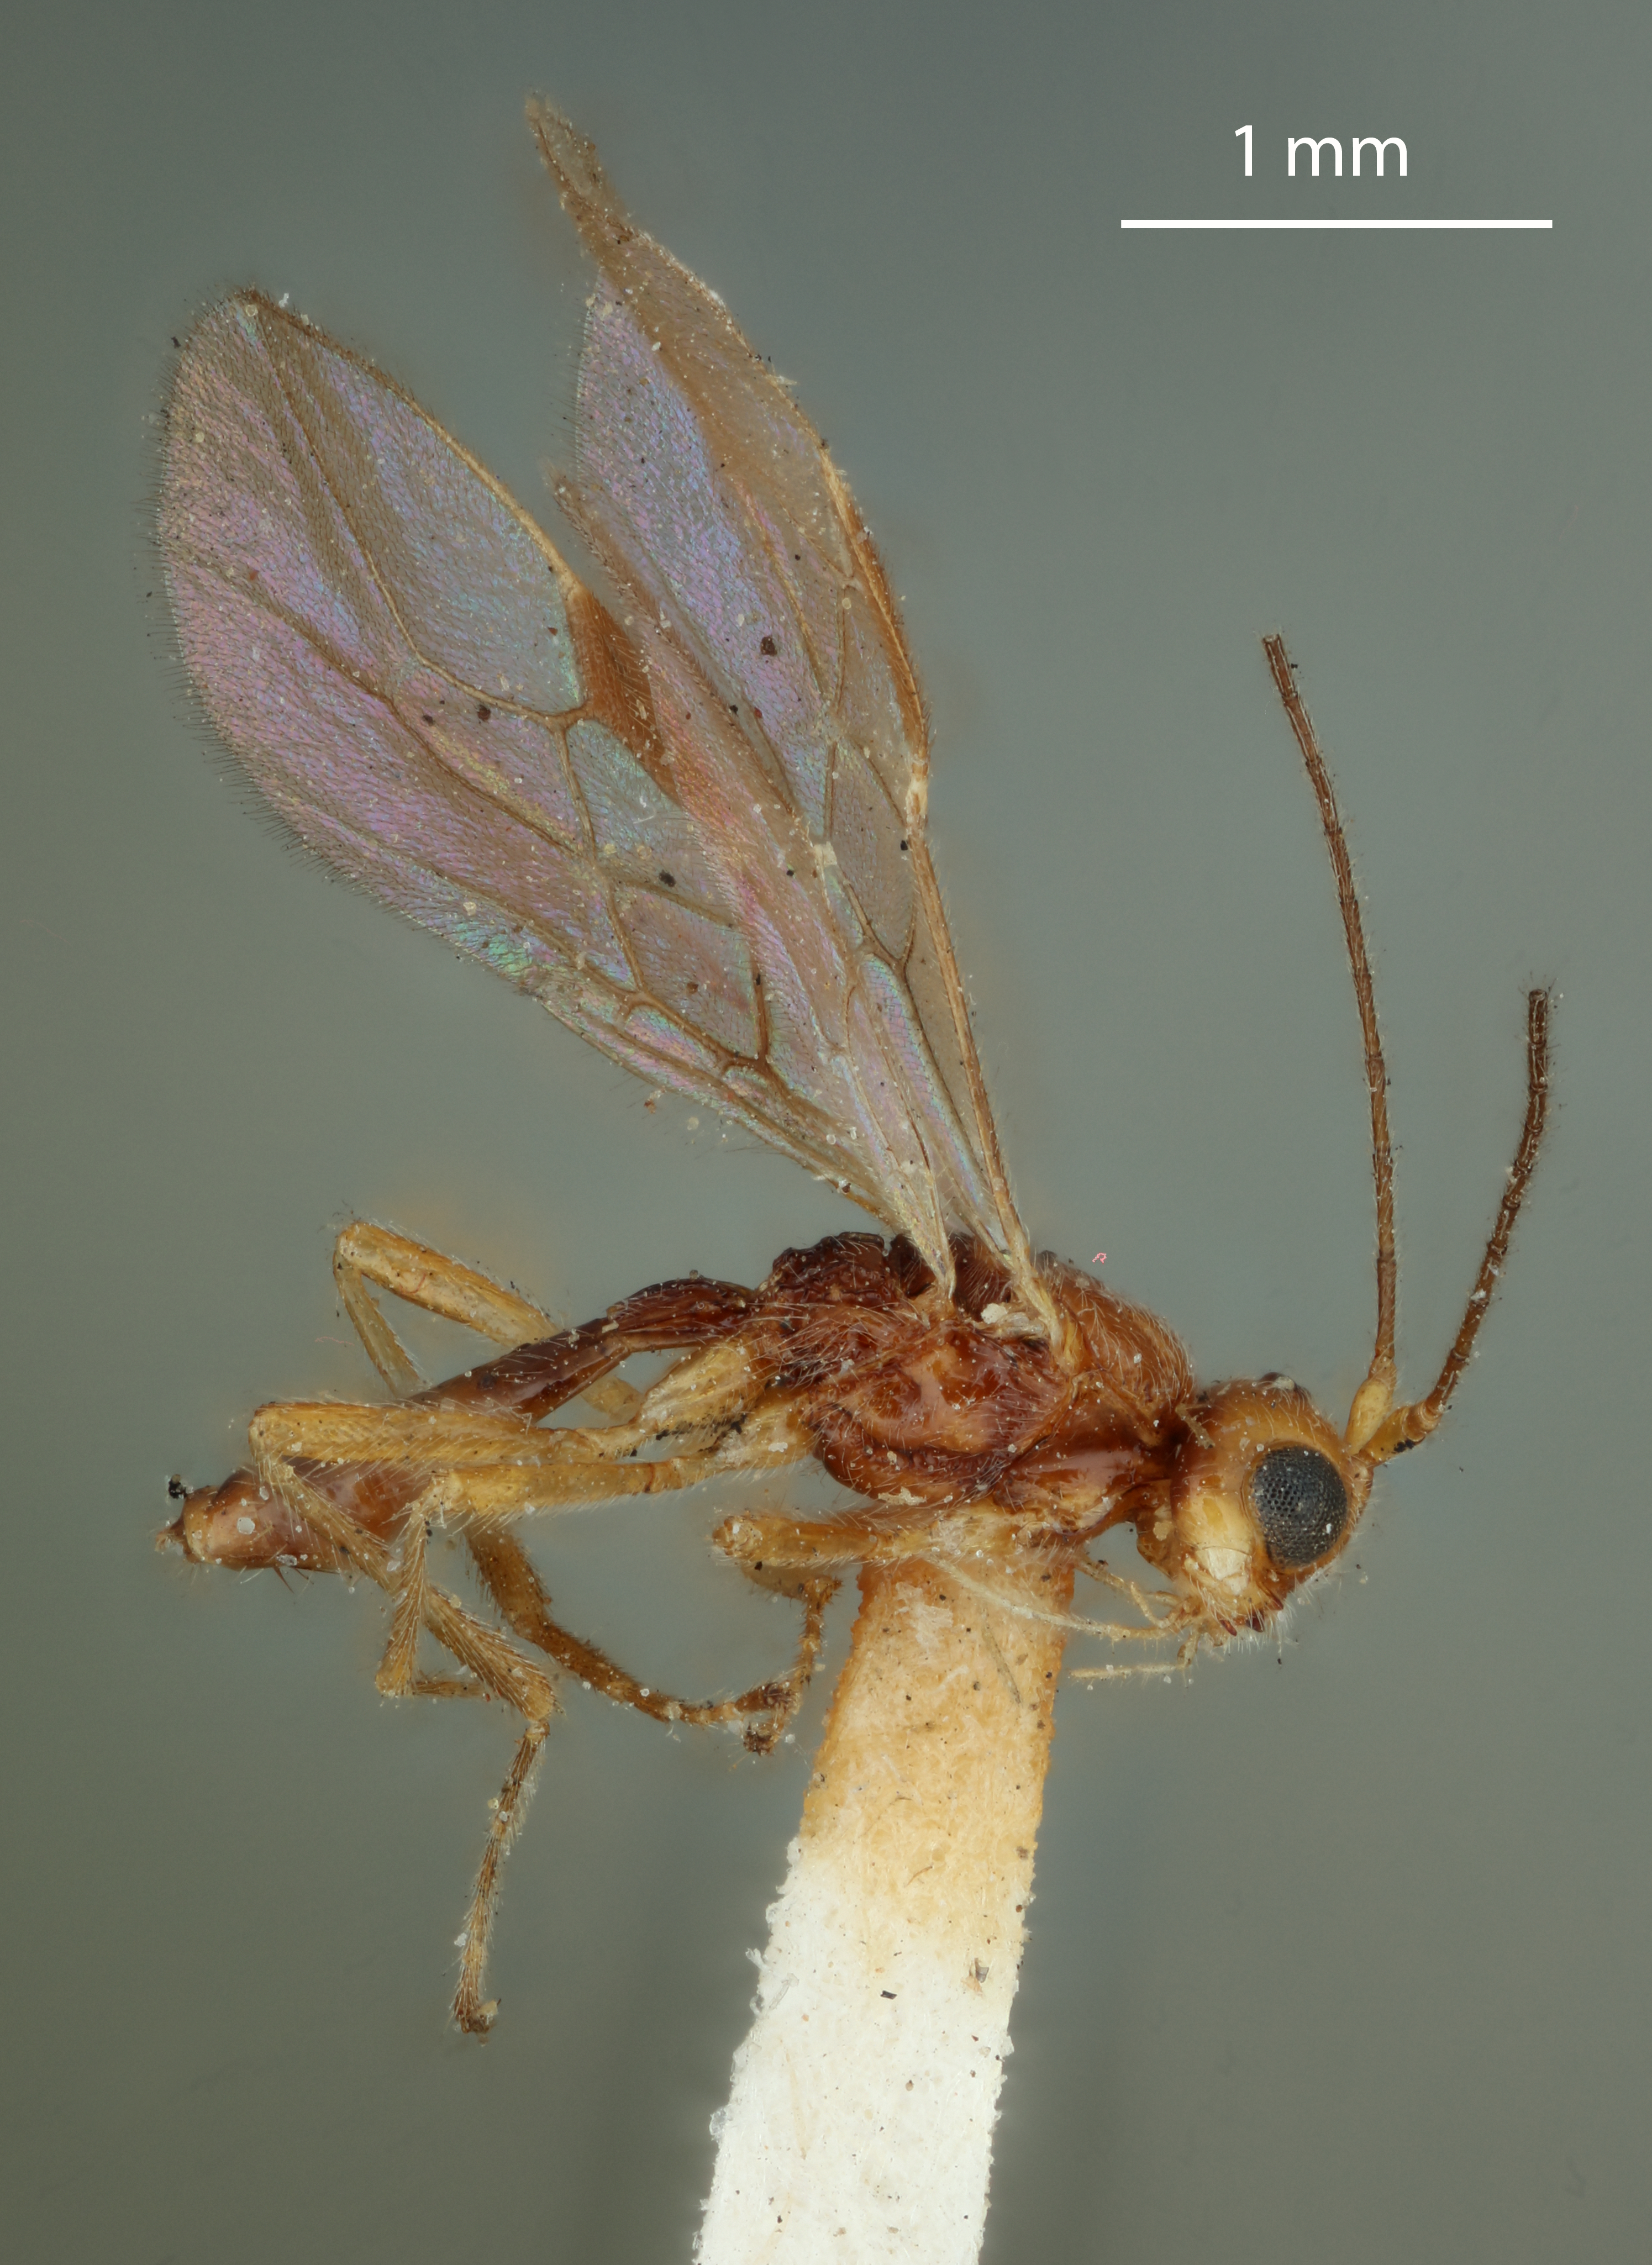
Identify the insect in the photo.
Phaenocarpa formosae
